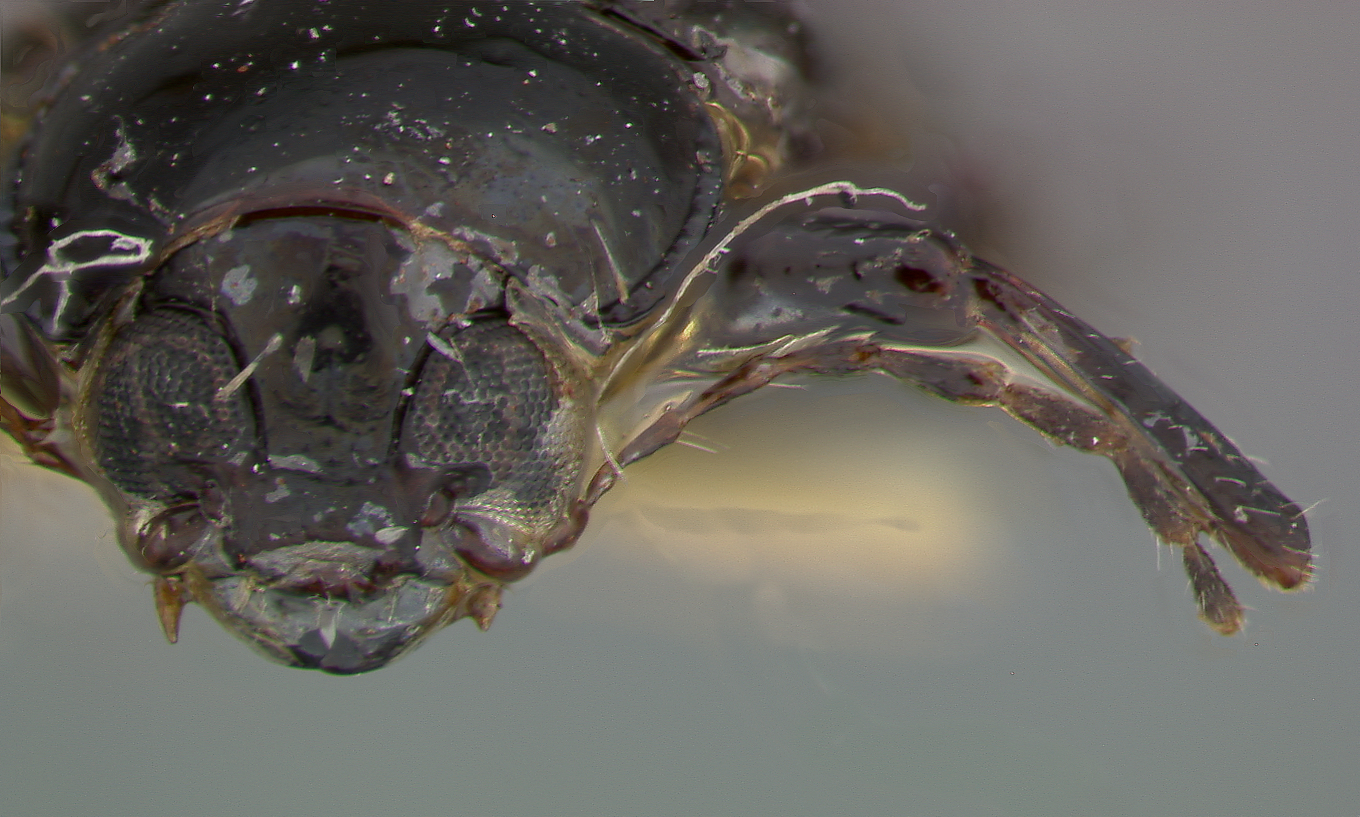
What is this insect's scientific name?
Metachroma zayasi
